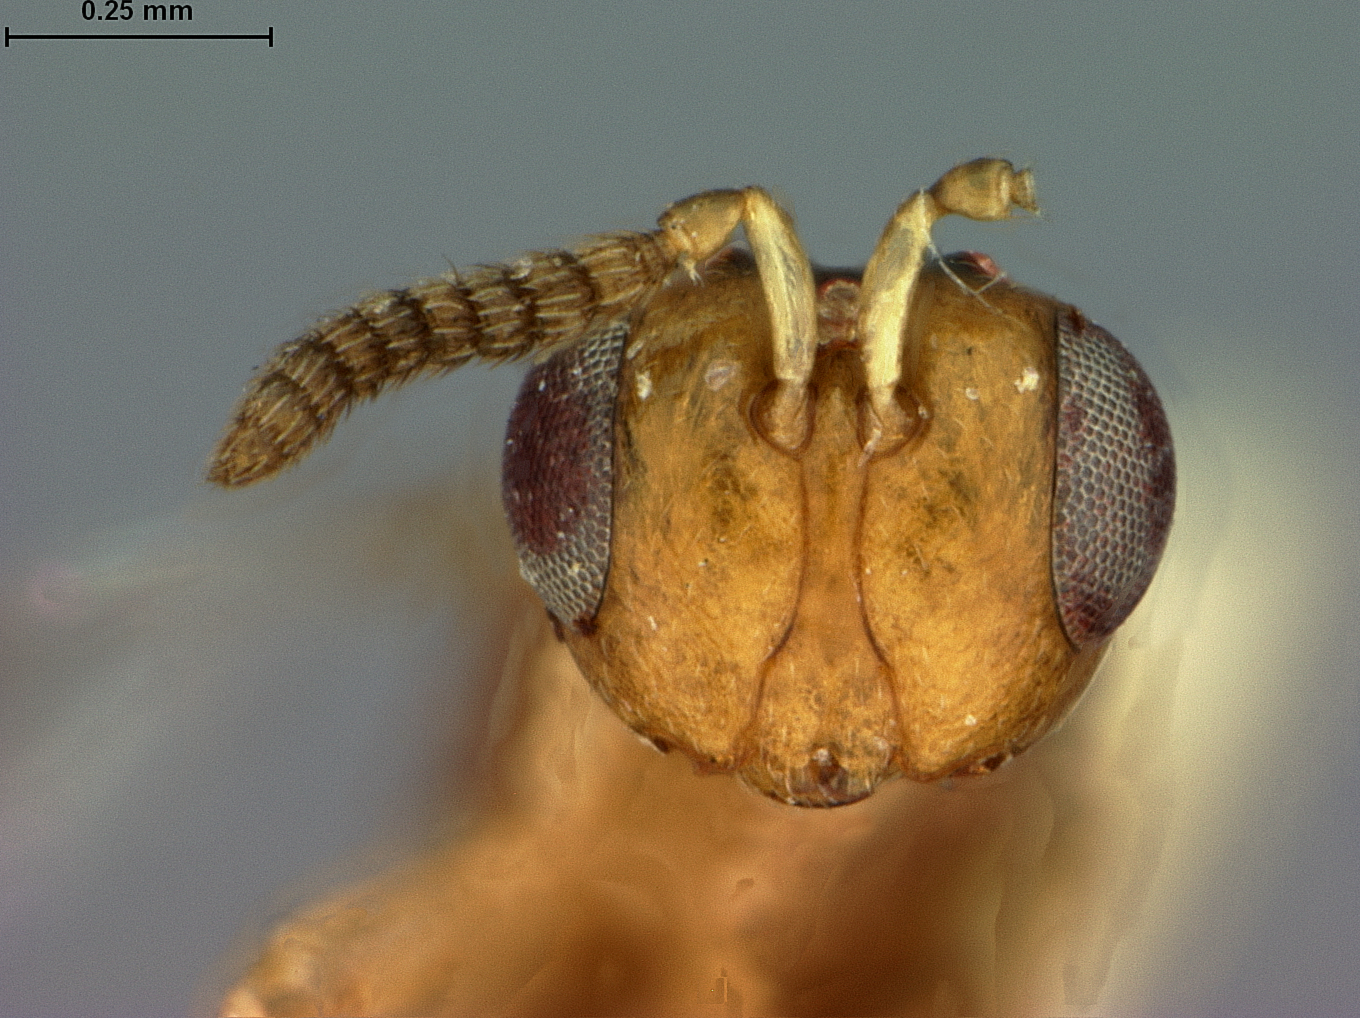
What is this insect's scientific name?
Sycophila bicolor
